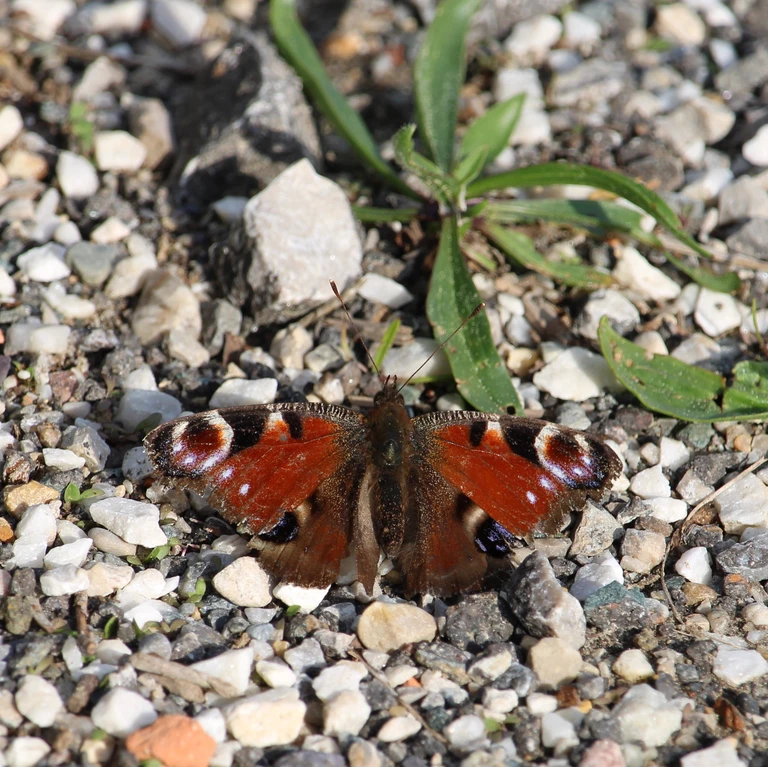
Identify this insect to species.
Aglais io
